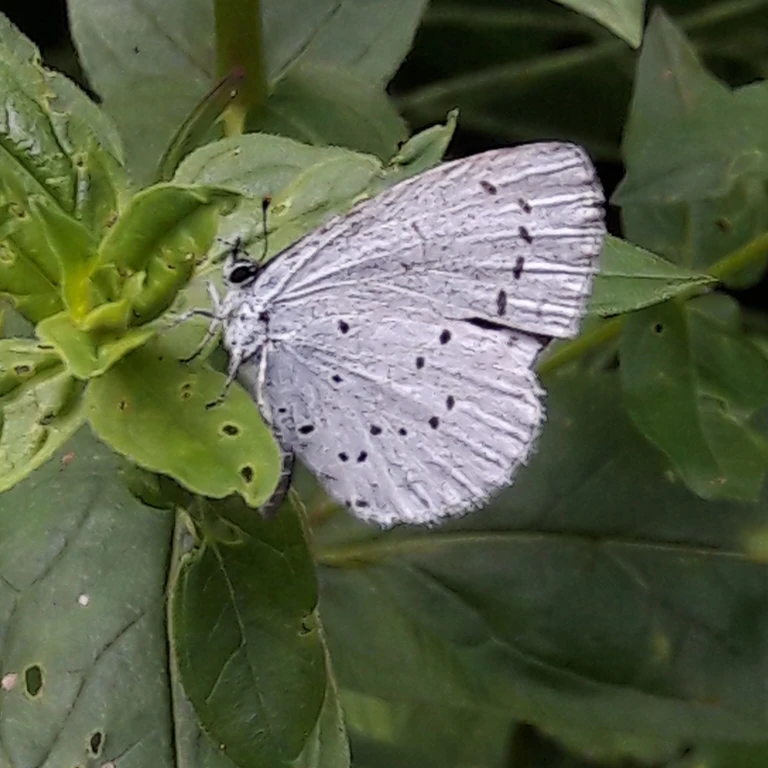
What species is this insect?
Celastrina argiolus
